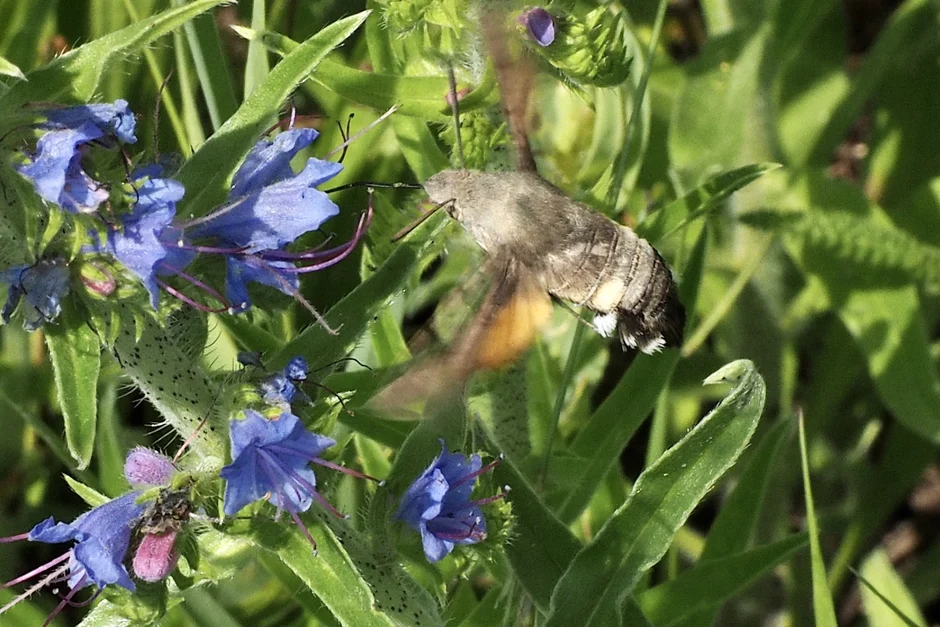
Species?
Macroglossum stellatarum
